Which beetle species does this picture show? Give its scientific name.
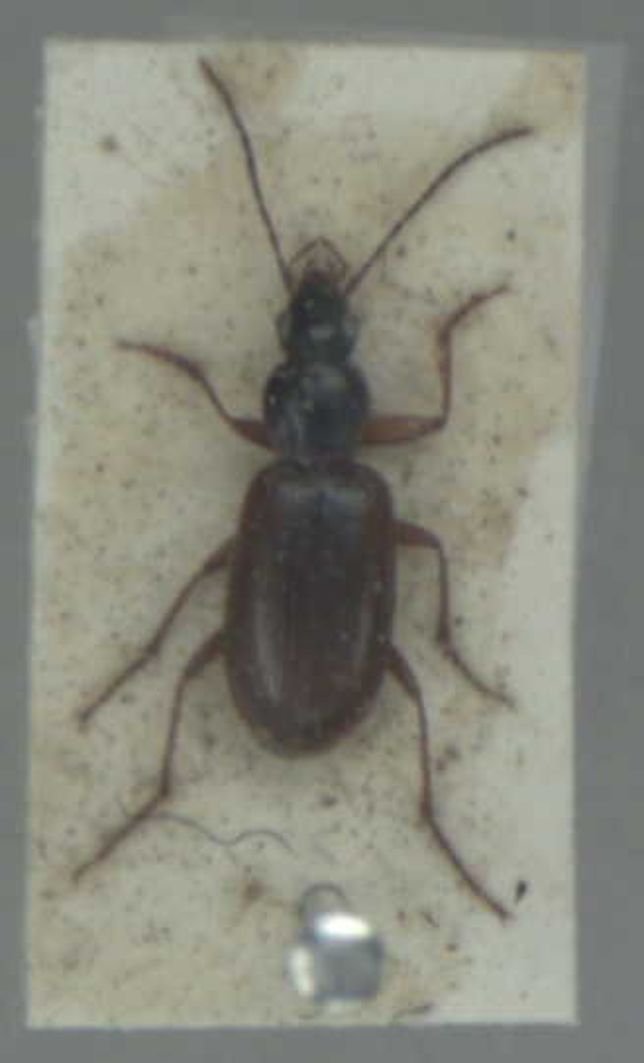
Agonum thoreyi
